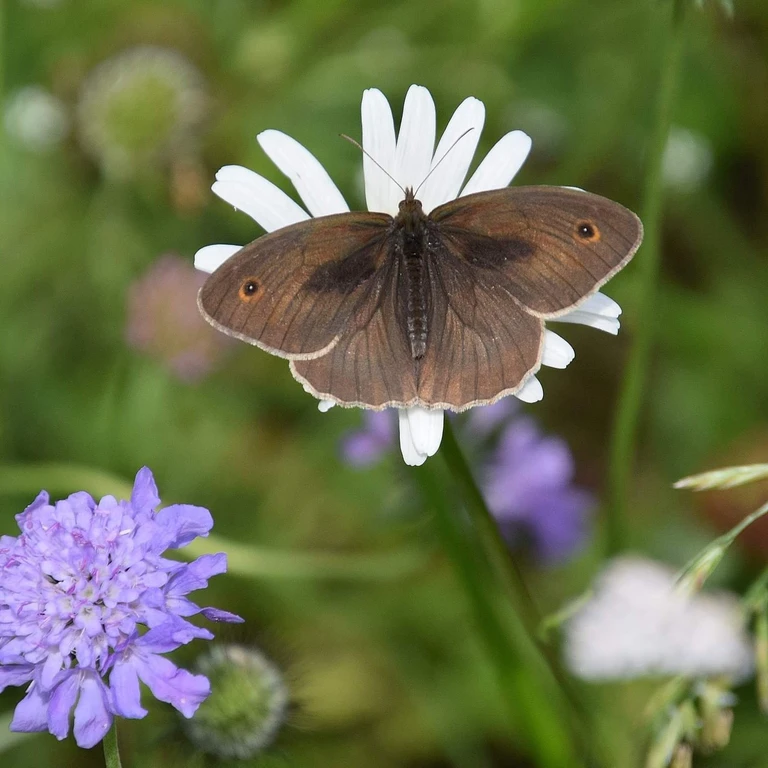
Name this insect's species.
Maniola jurtina
